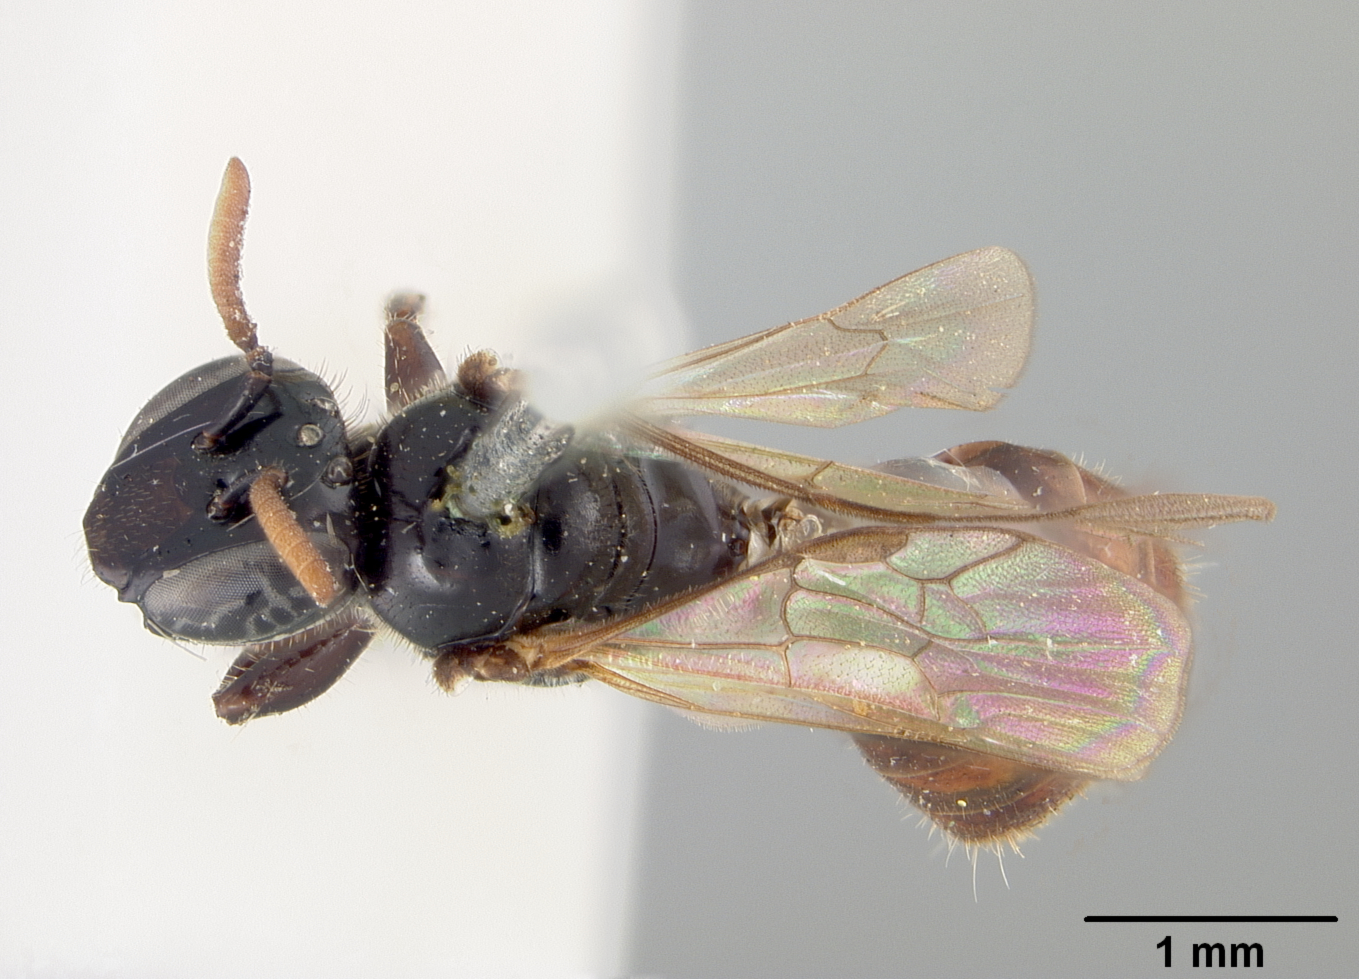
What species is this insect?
Exoneura brisbanensis
